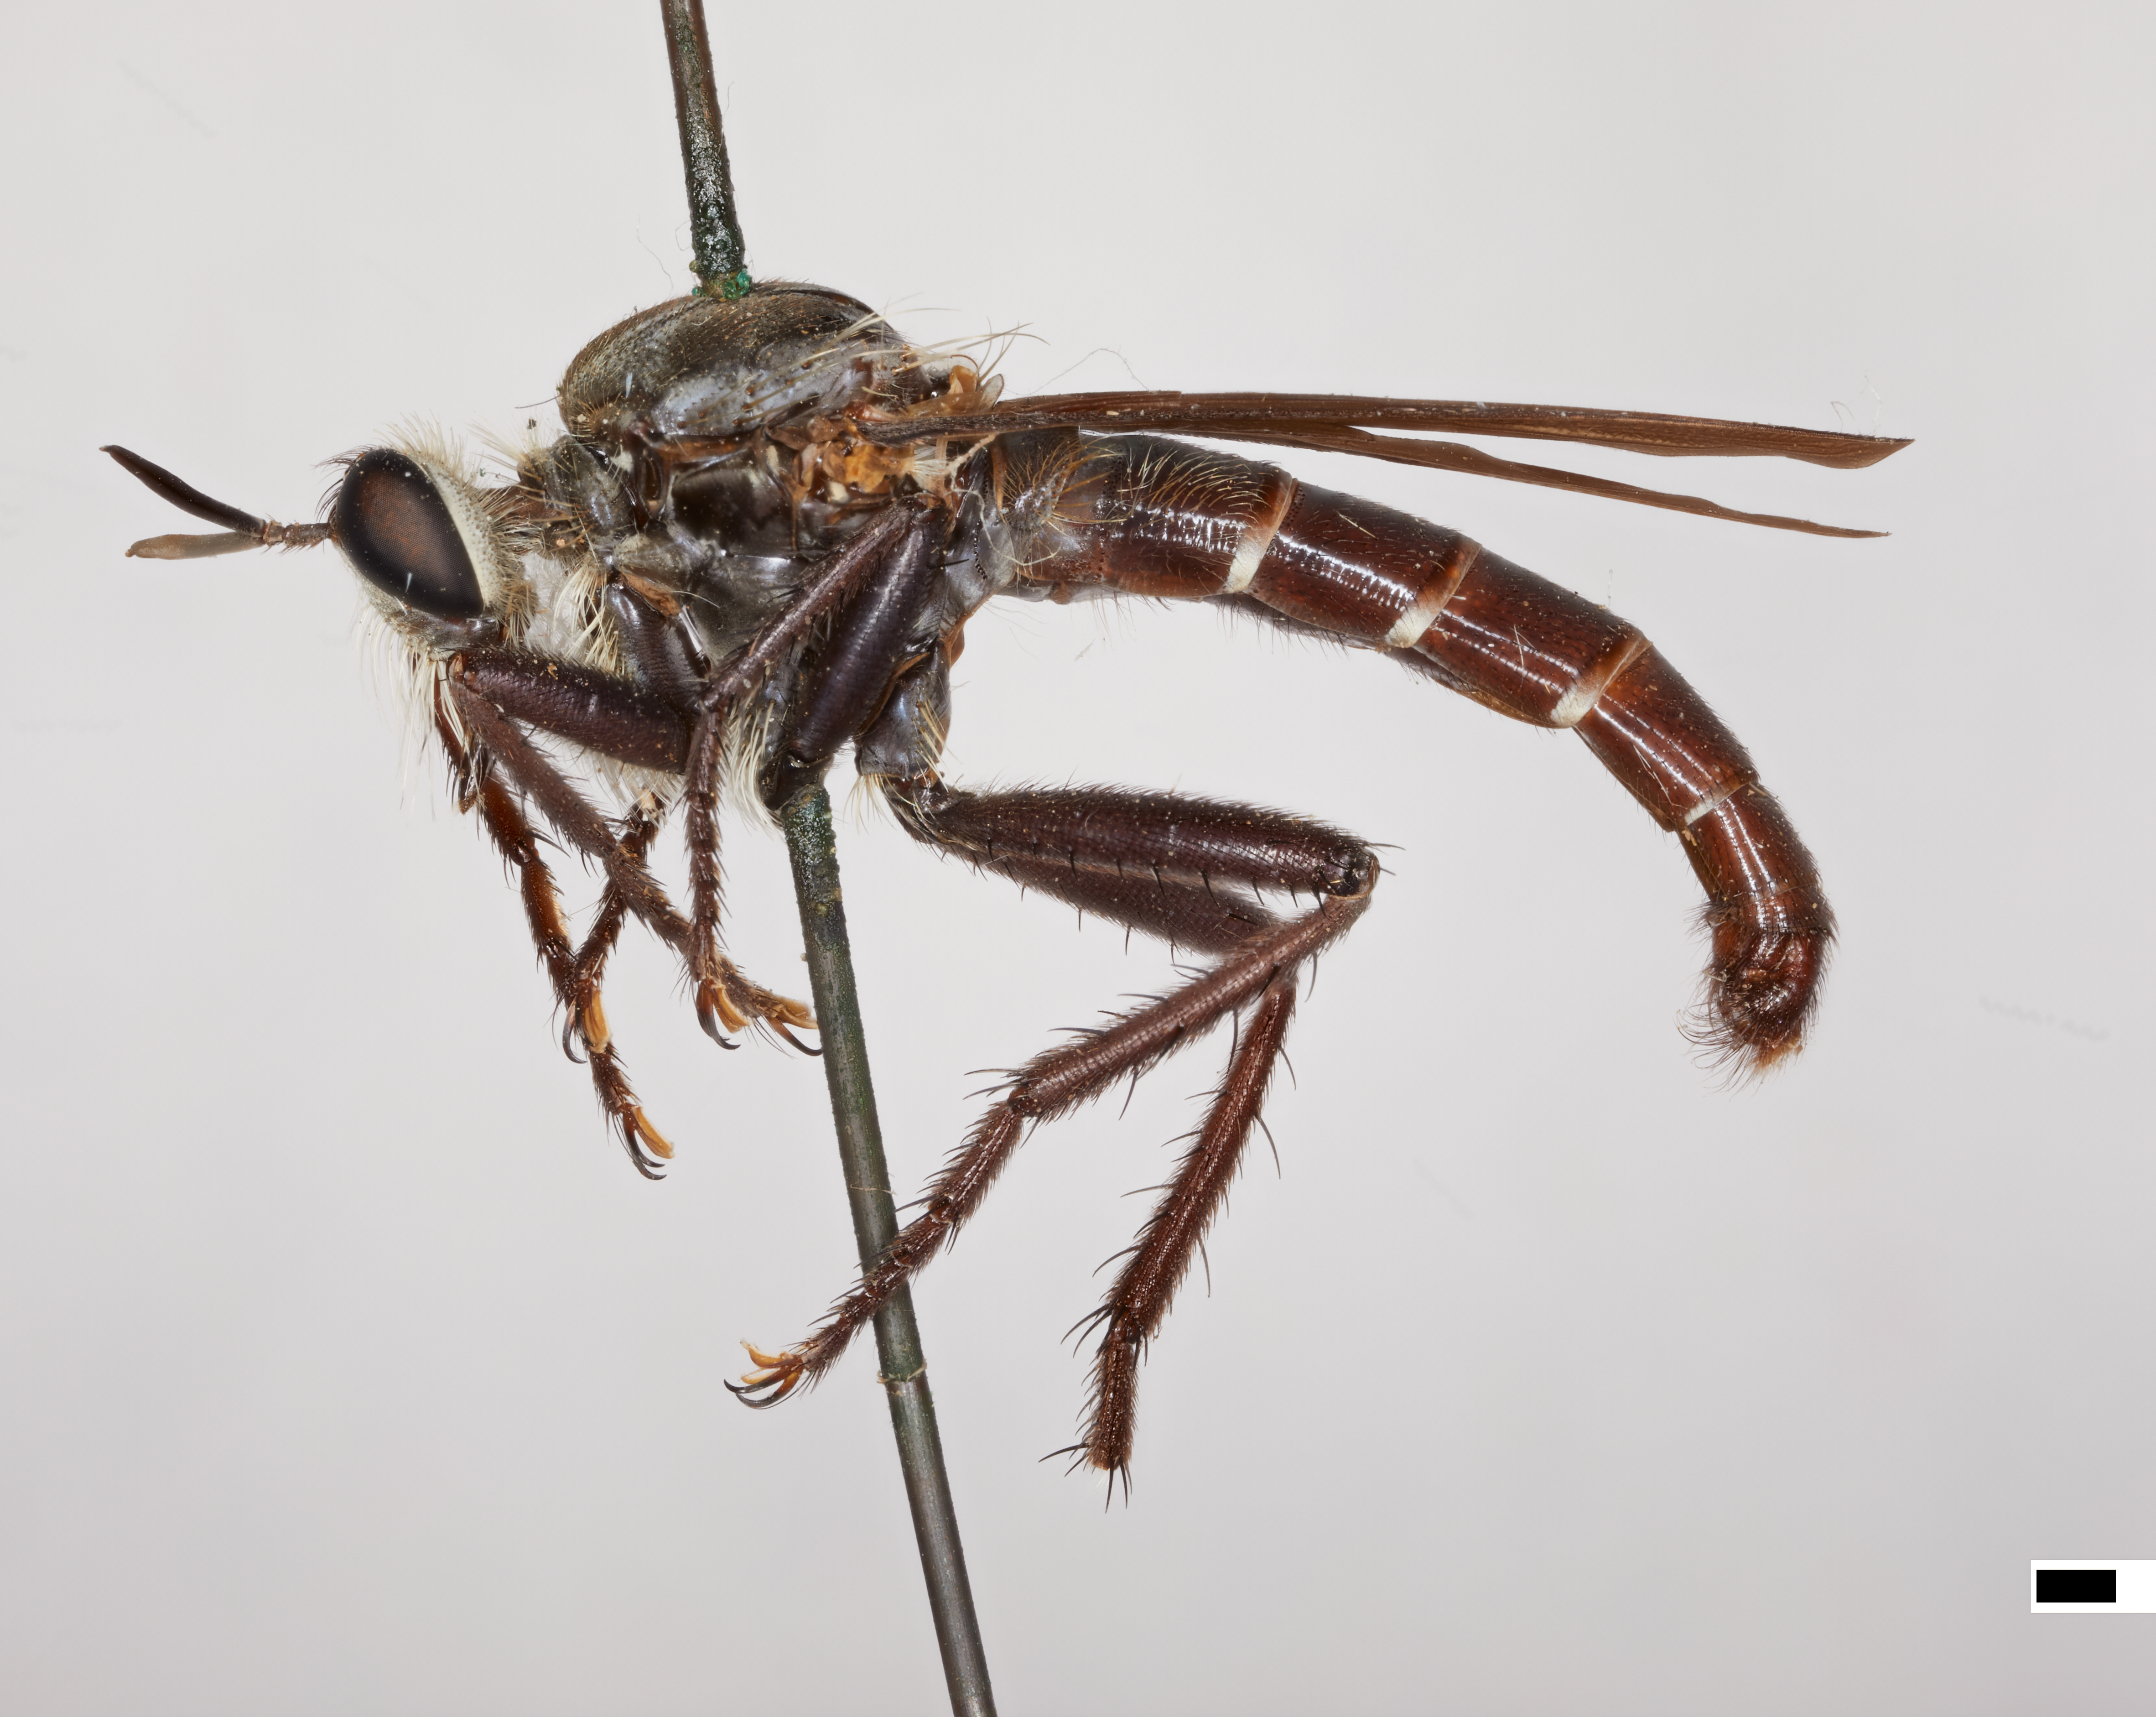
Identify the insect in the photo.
Stenopogon nitens
